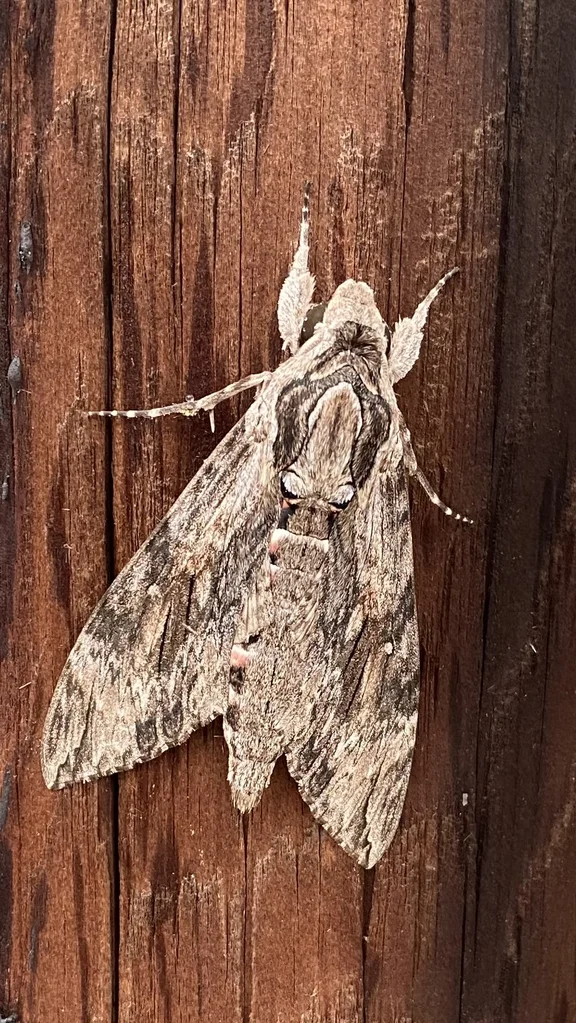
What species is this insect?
Agrius convolvuli
